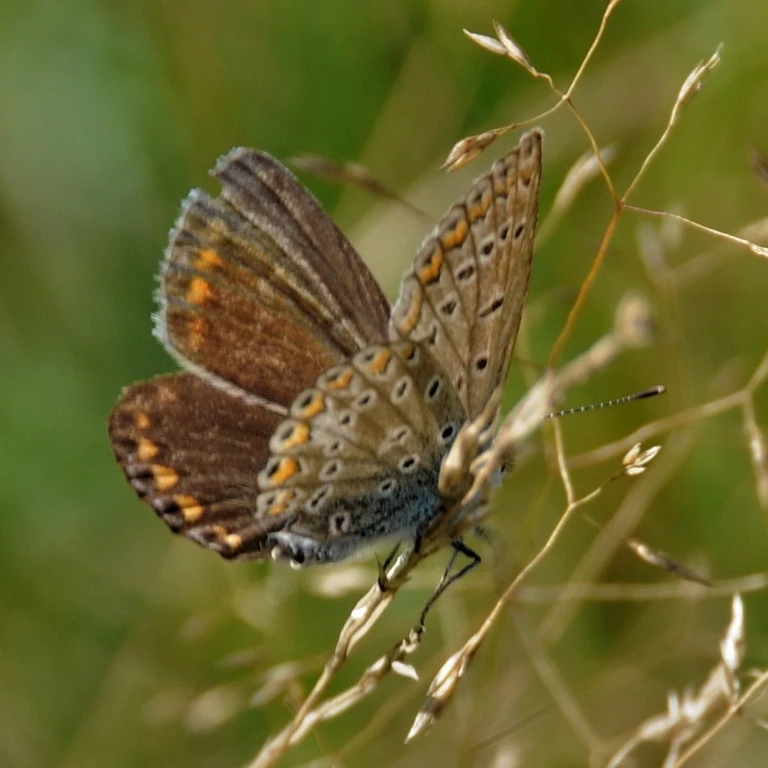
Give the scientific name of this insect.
Polyommatus icarus
